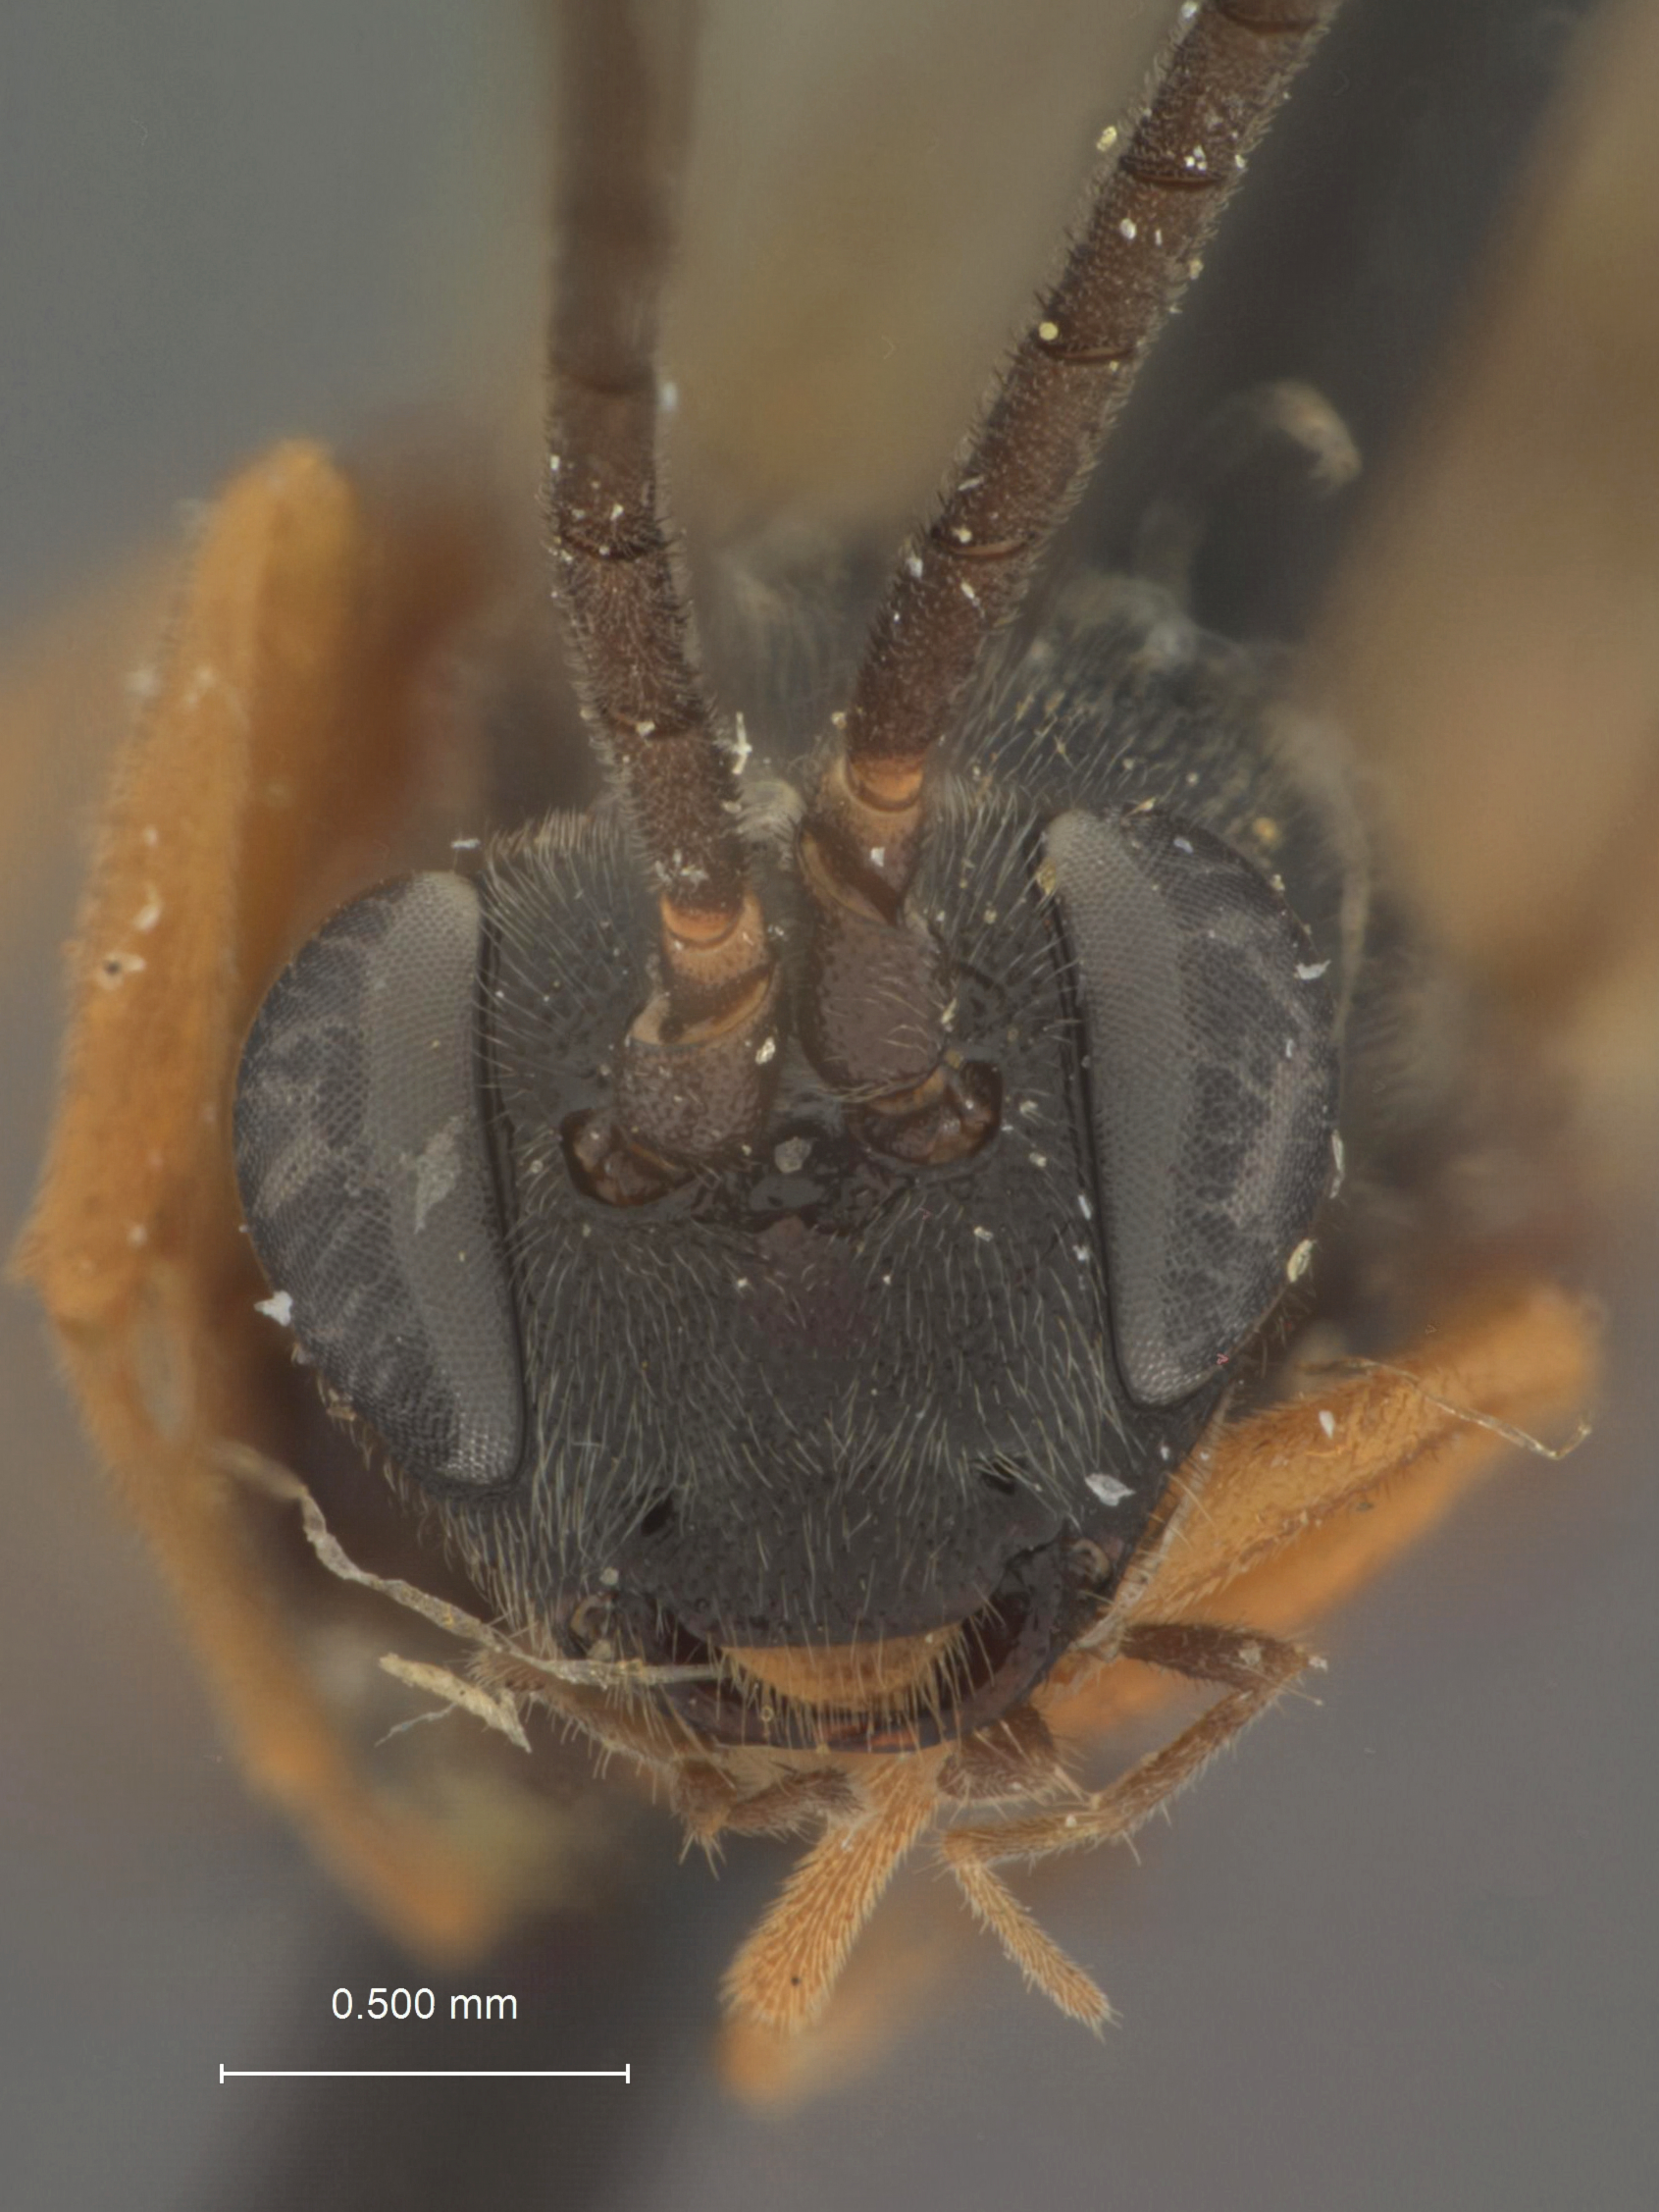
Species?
Linycus nigriceps
